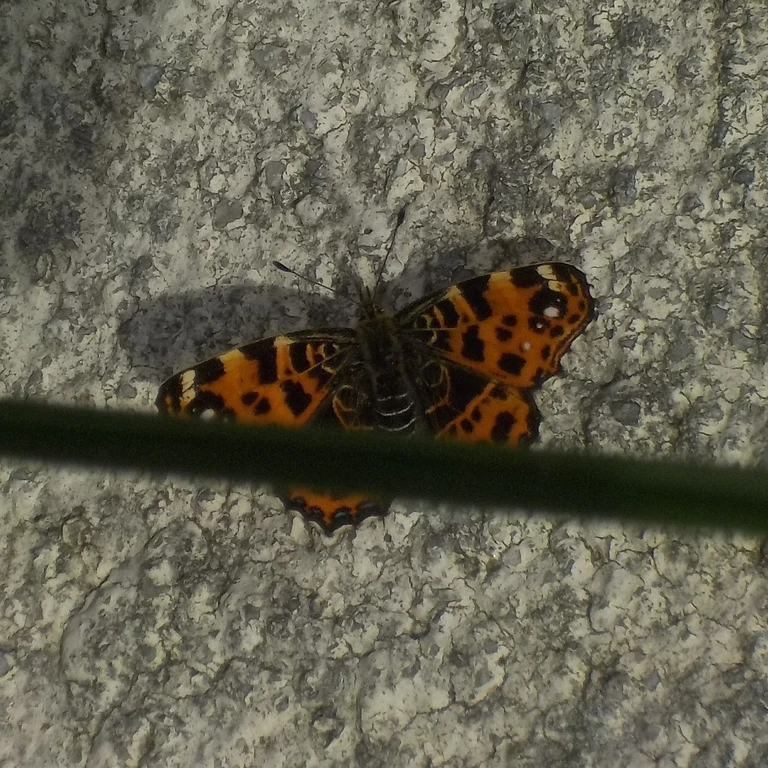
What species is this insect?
Araschnia levana
